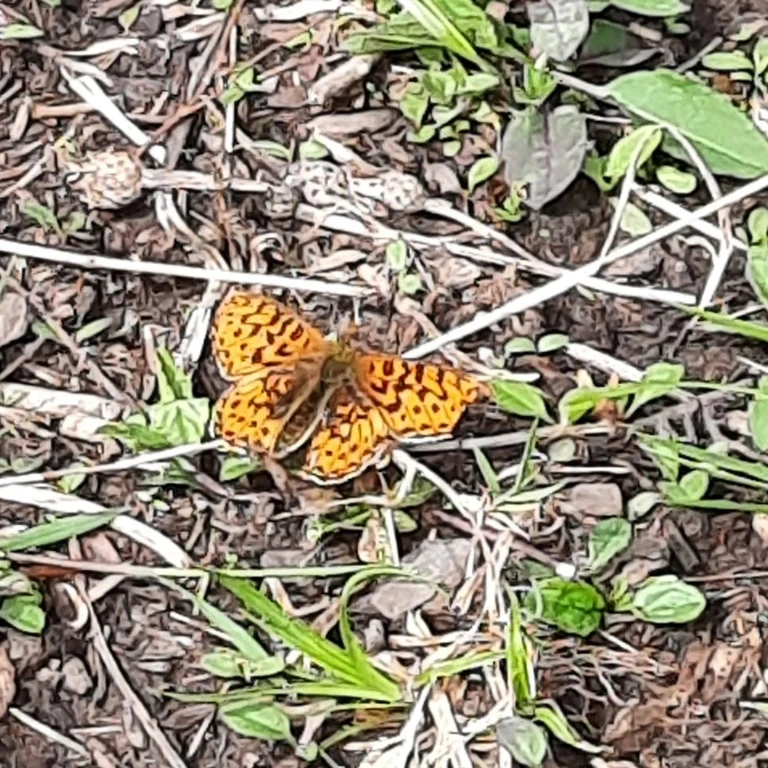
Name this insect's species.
Boloria euphrosyne (also Clossiana euphrosyne)
